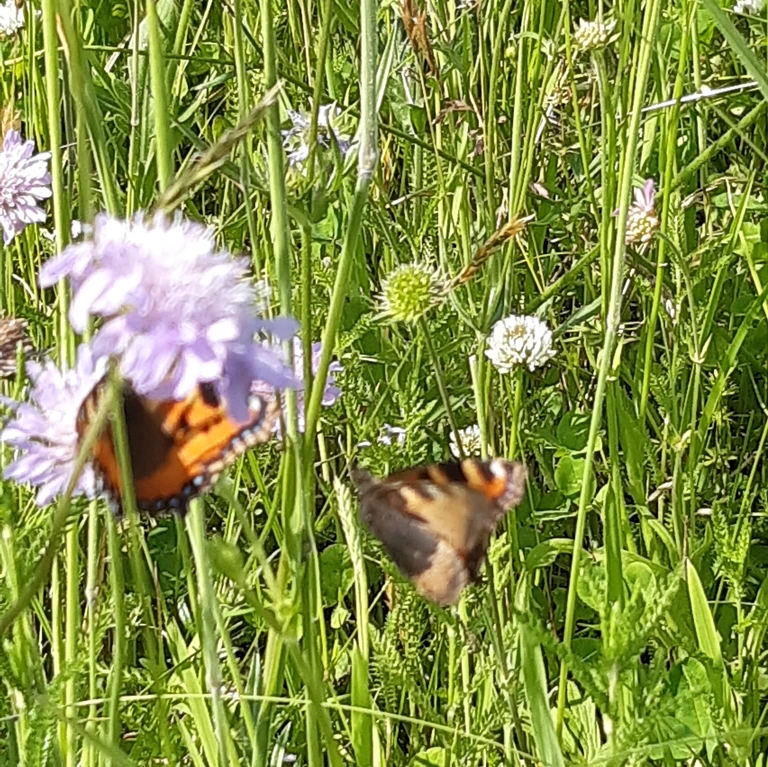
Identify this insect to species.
Aglais urticae
